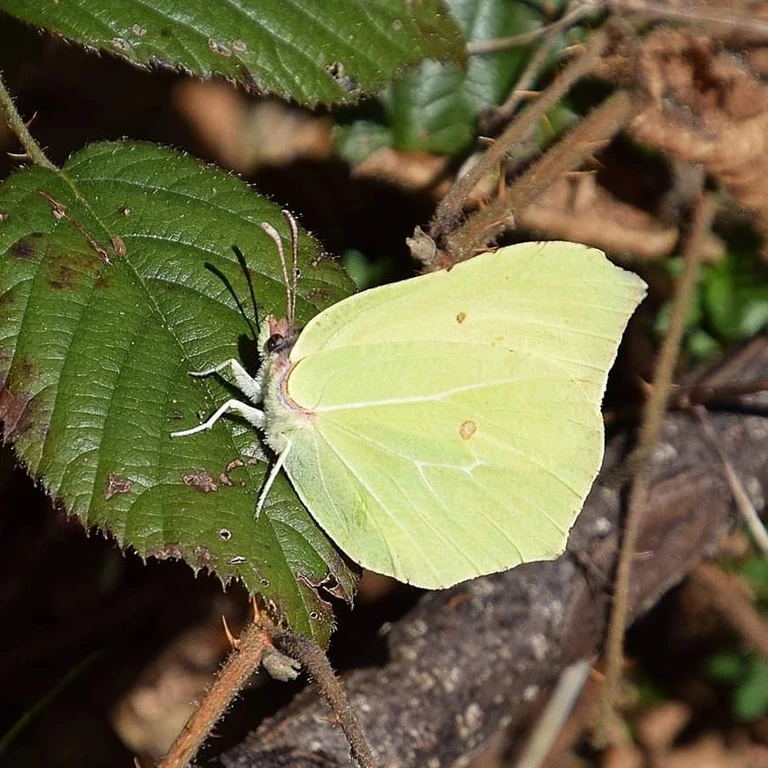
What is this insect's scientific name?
Gonepteryx rhamni
